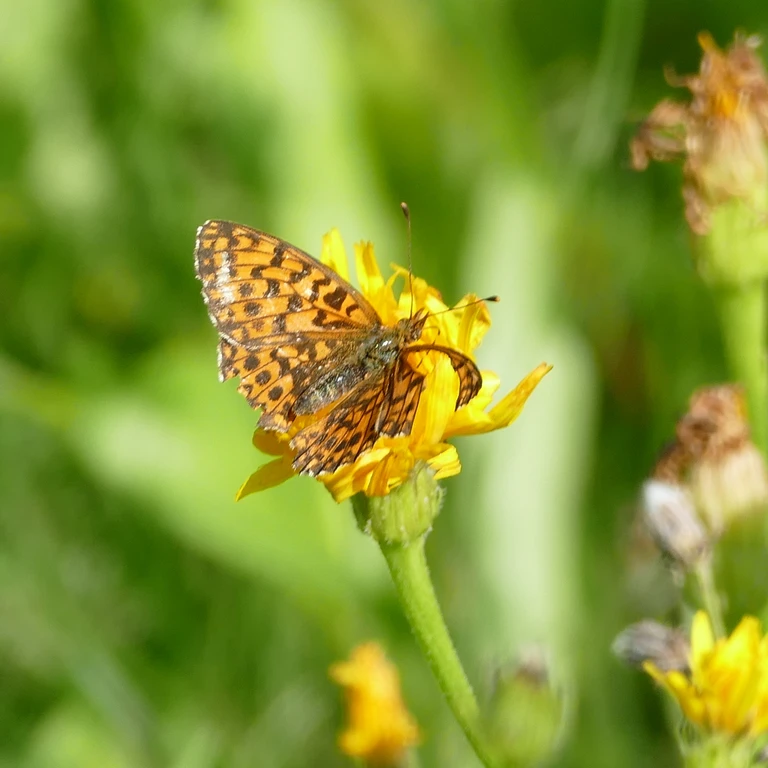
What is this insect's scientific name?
Boloria dia
